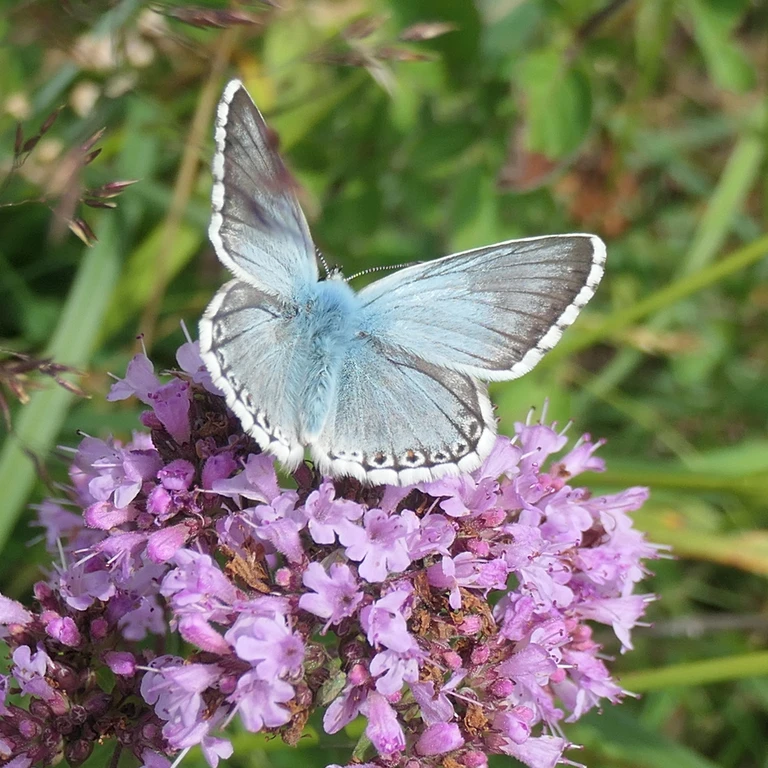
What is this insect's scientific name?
Lysandra coridon
